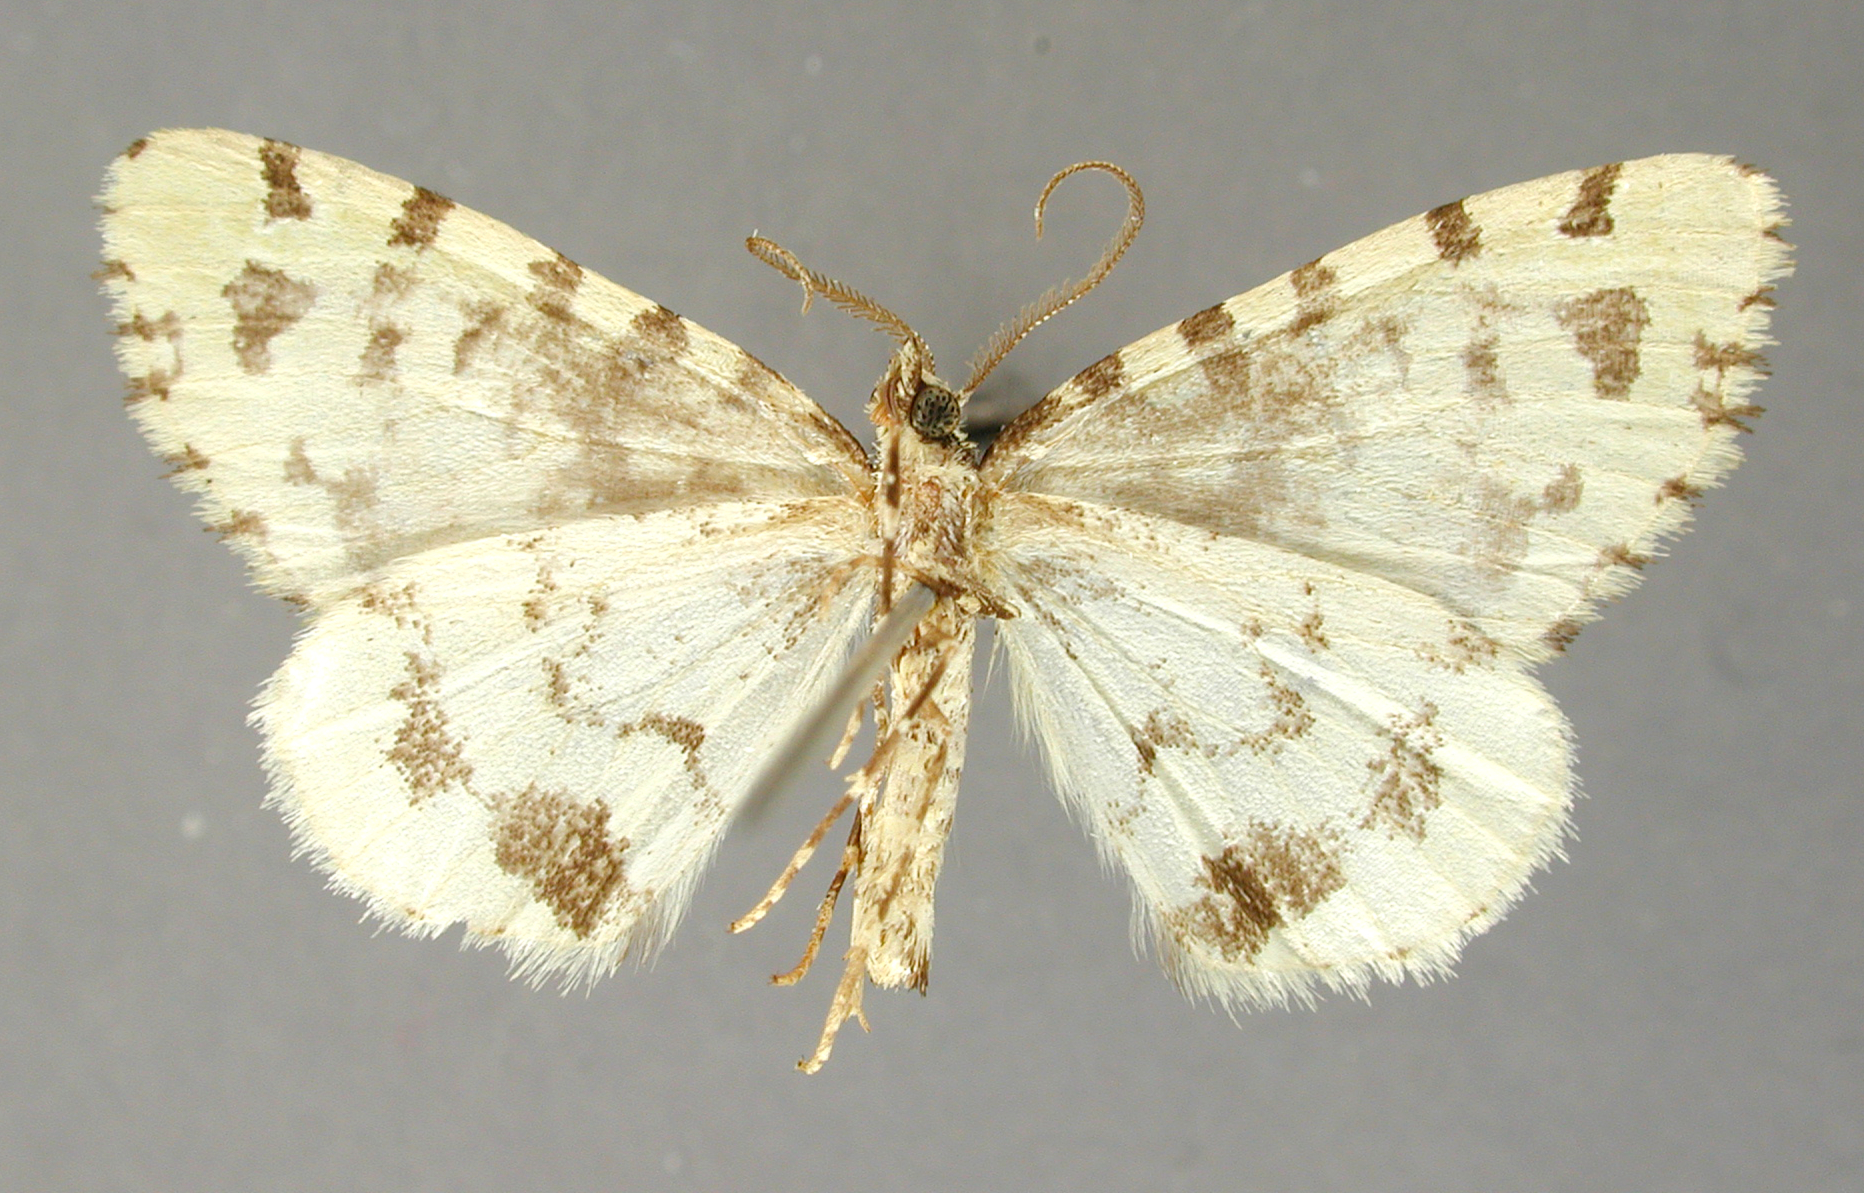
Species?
Rhodomena electa
